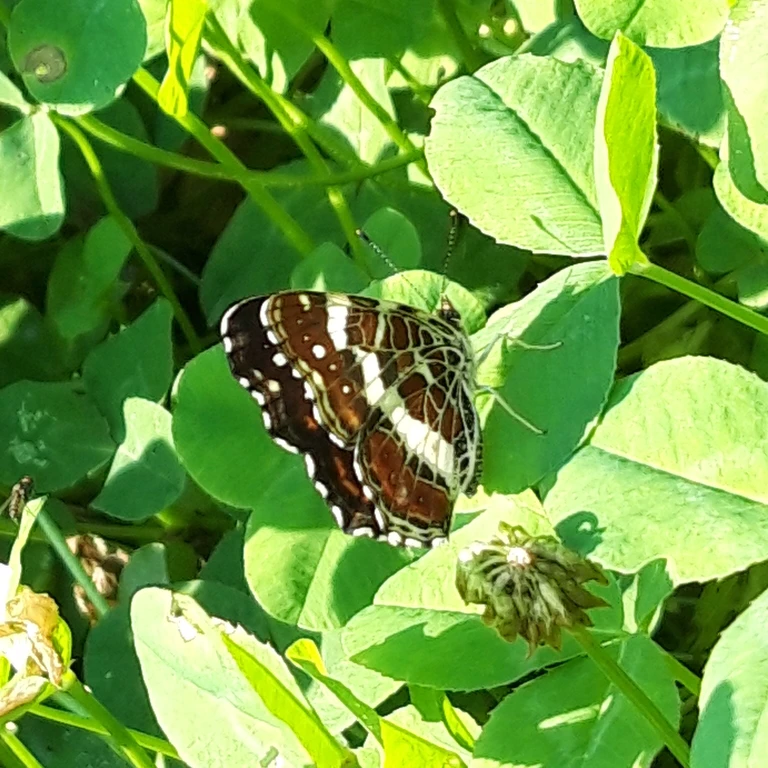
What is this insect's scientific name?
Araschnia levana
